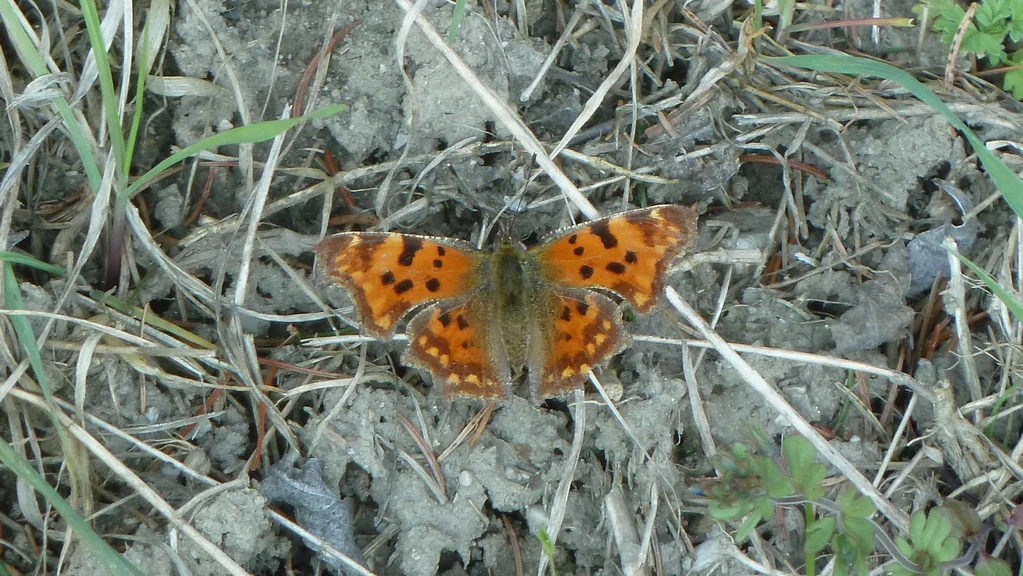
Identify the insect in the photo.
Polygonia c-album
